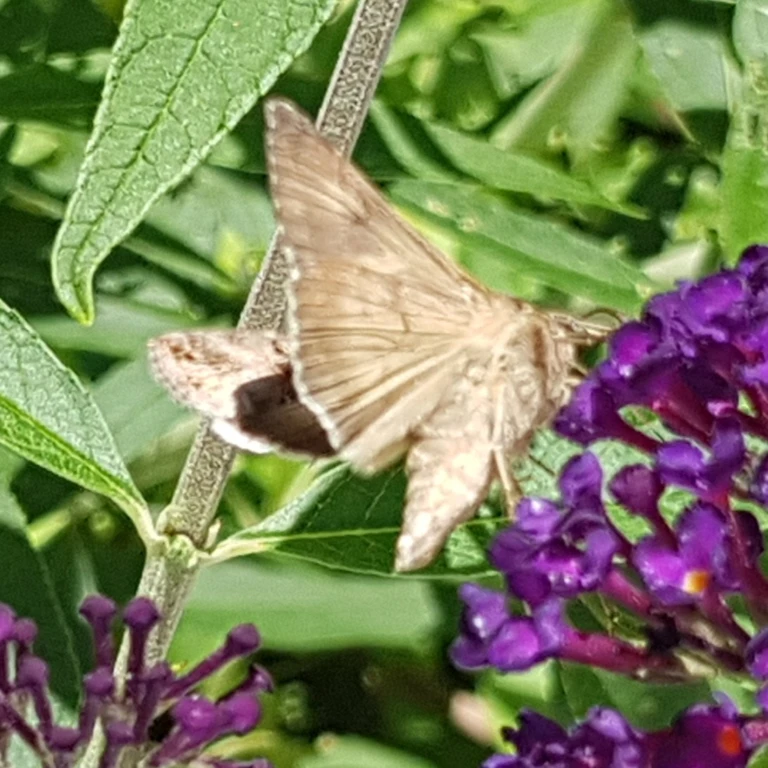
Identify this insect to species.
Autographa gamma
